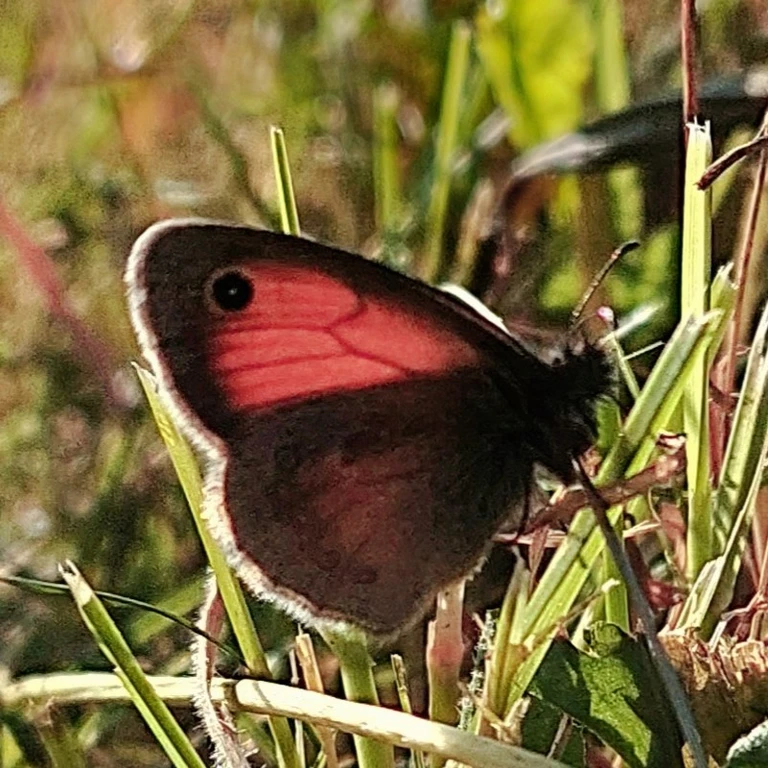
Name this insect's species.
Coenonympha pamphilus
